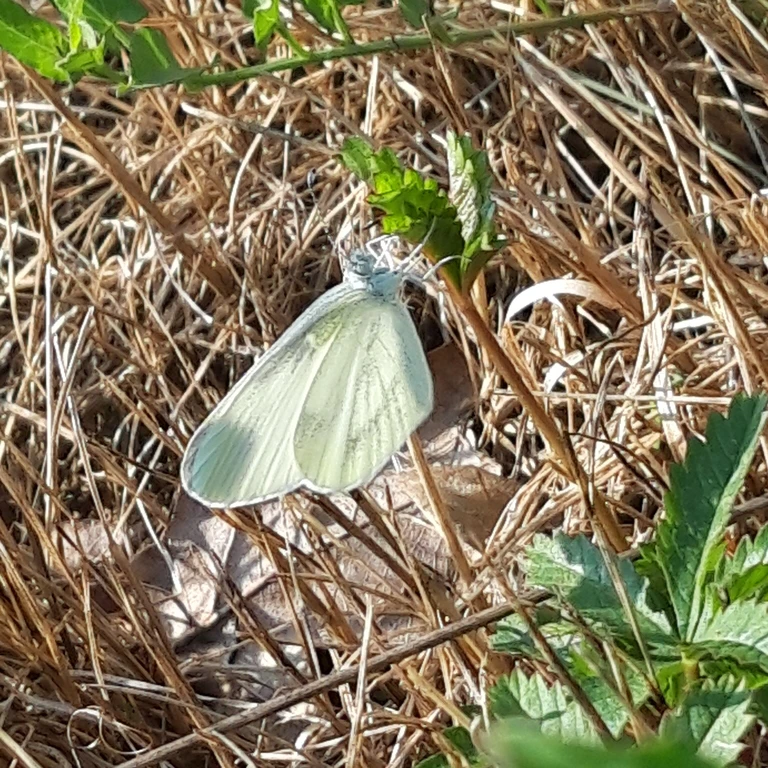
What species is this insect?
Leptidea sinapis/juvernica
